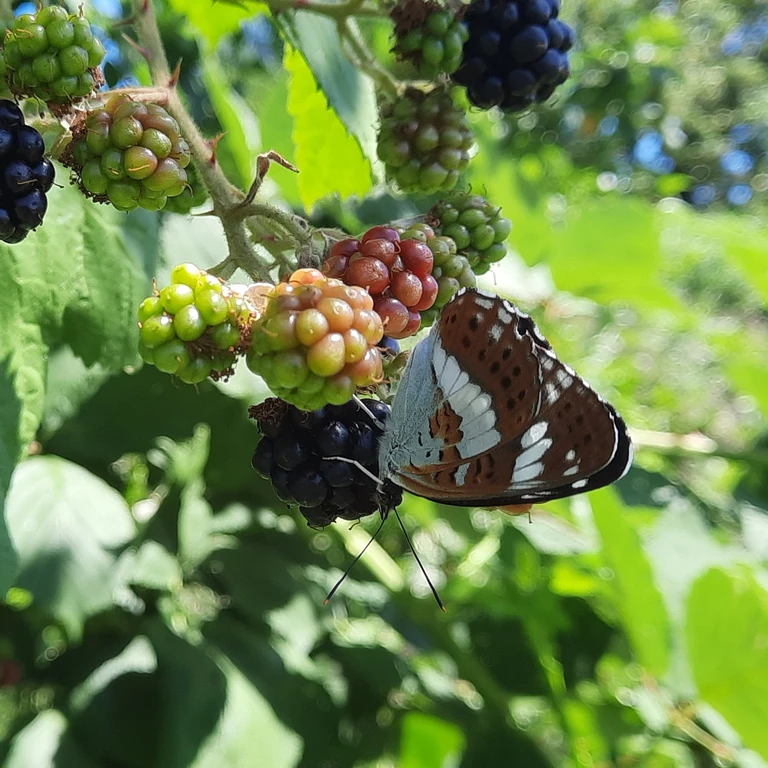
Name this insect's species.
Limenitis camilla (also Ladoga camilla)
